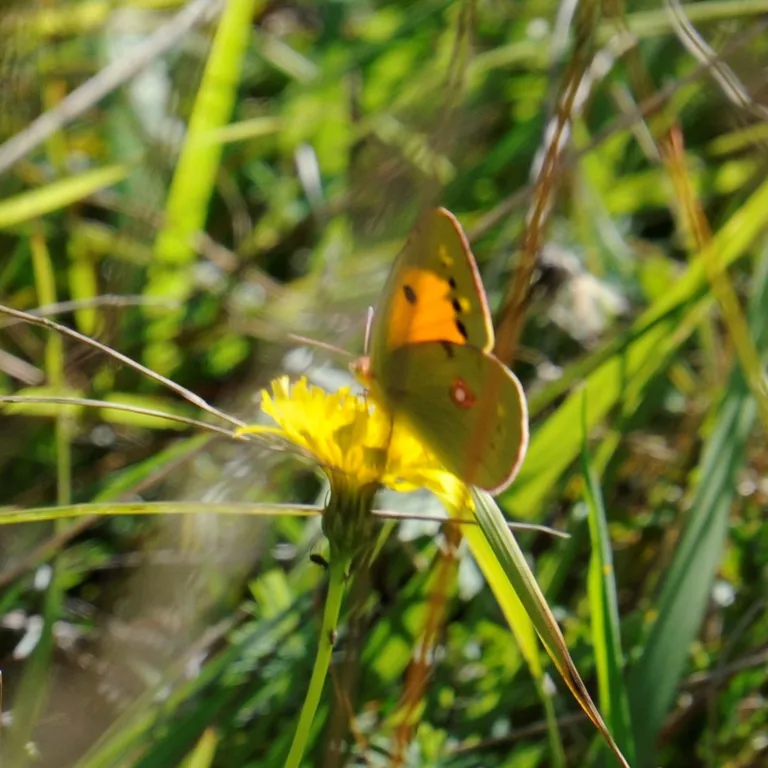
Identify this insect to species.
Colias croceus
